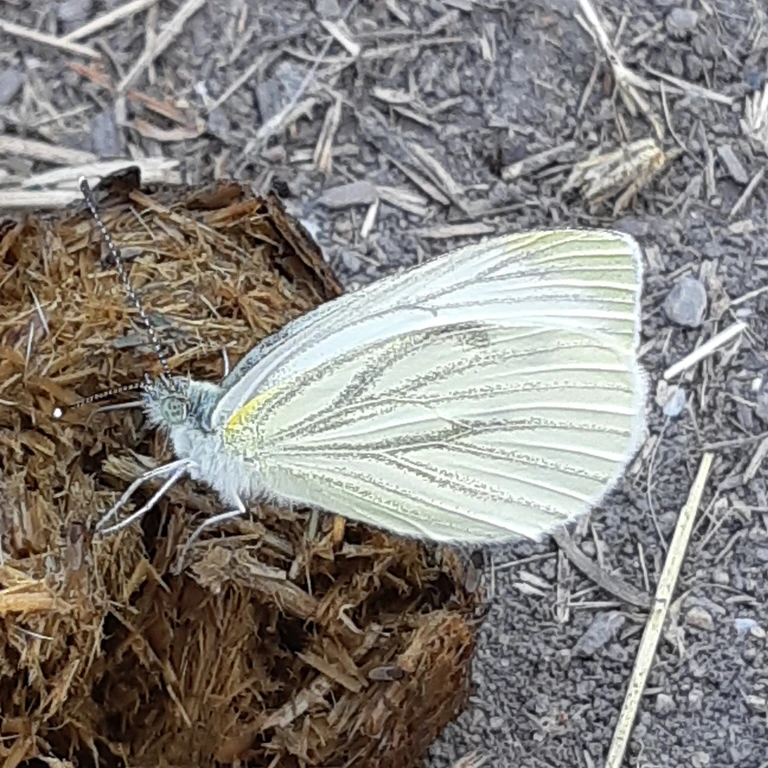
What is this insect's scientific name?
Pieris napi
